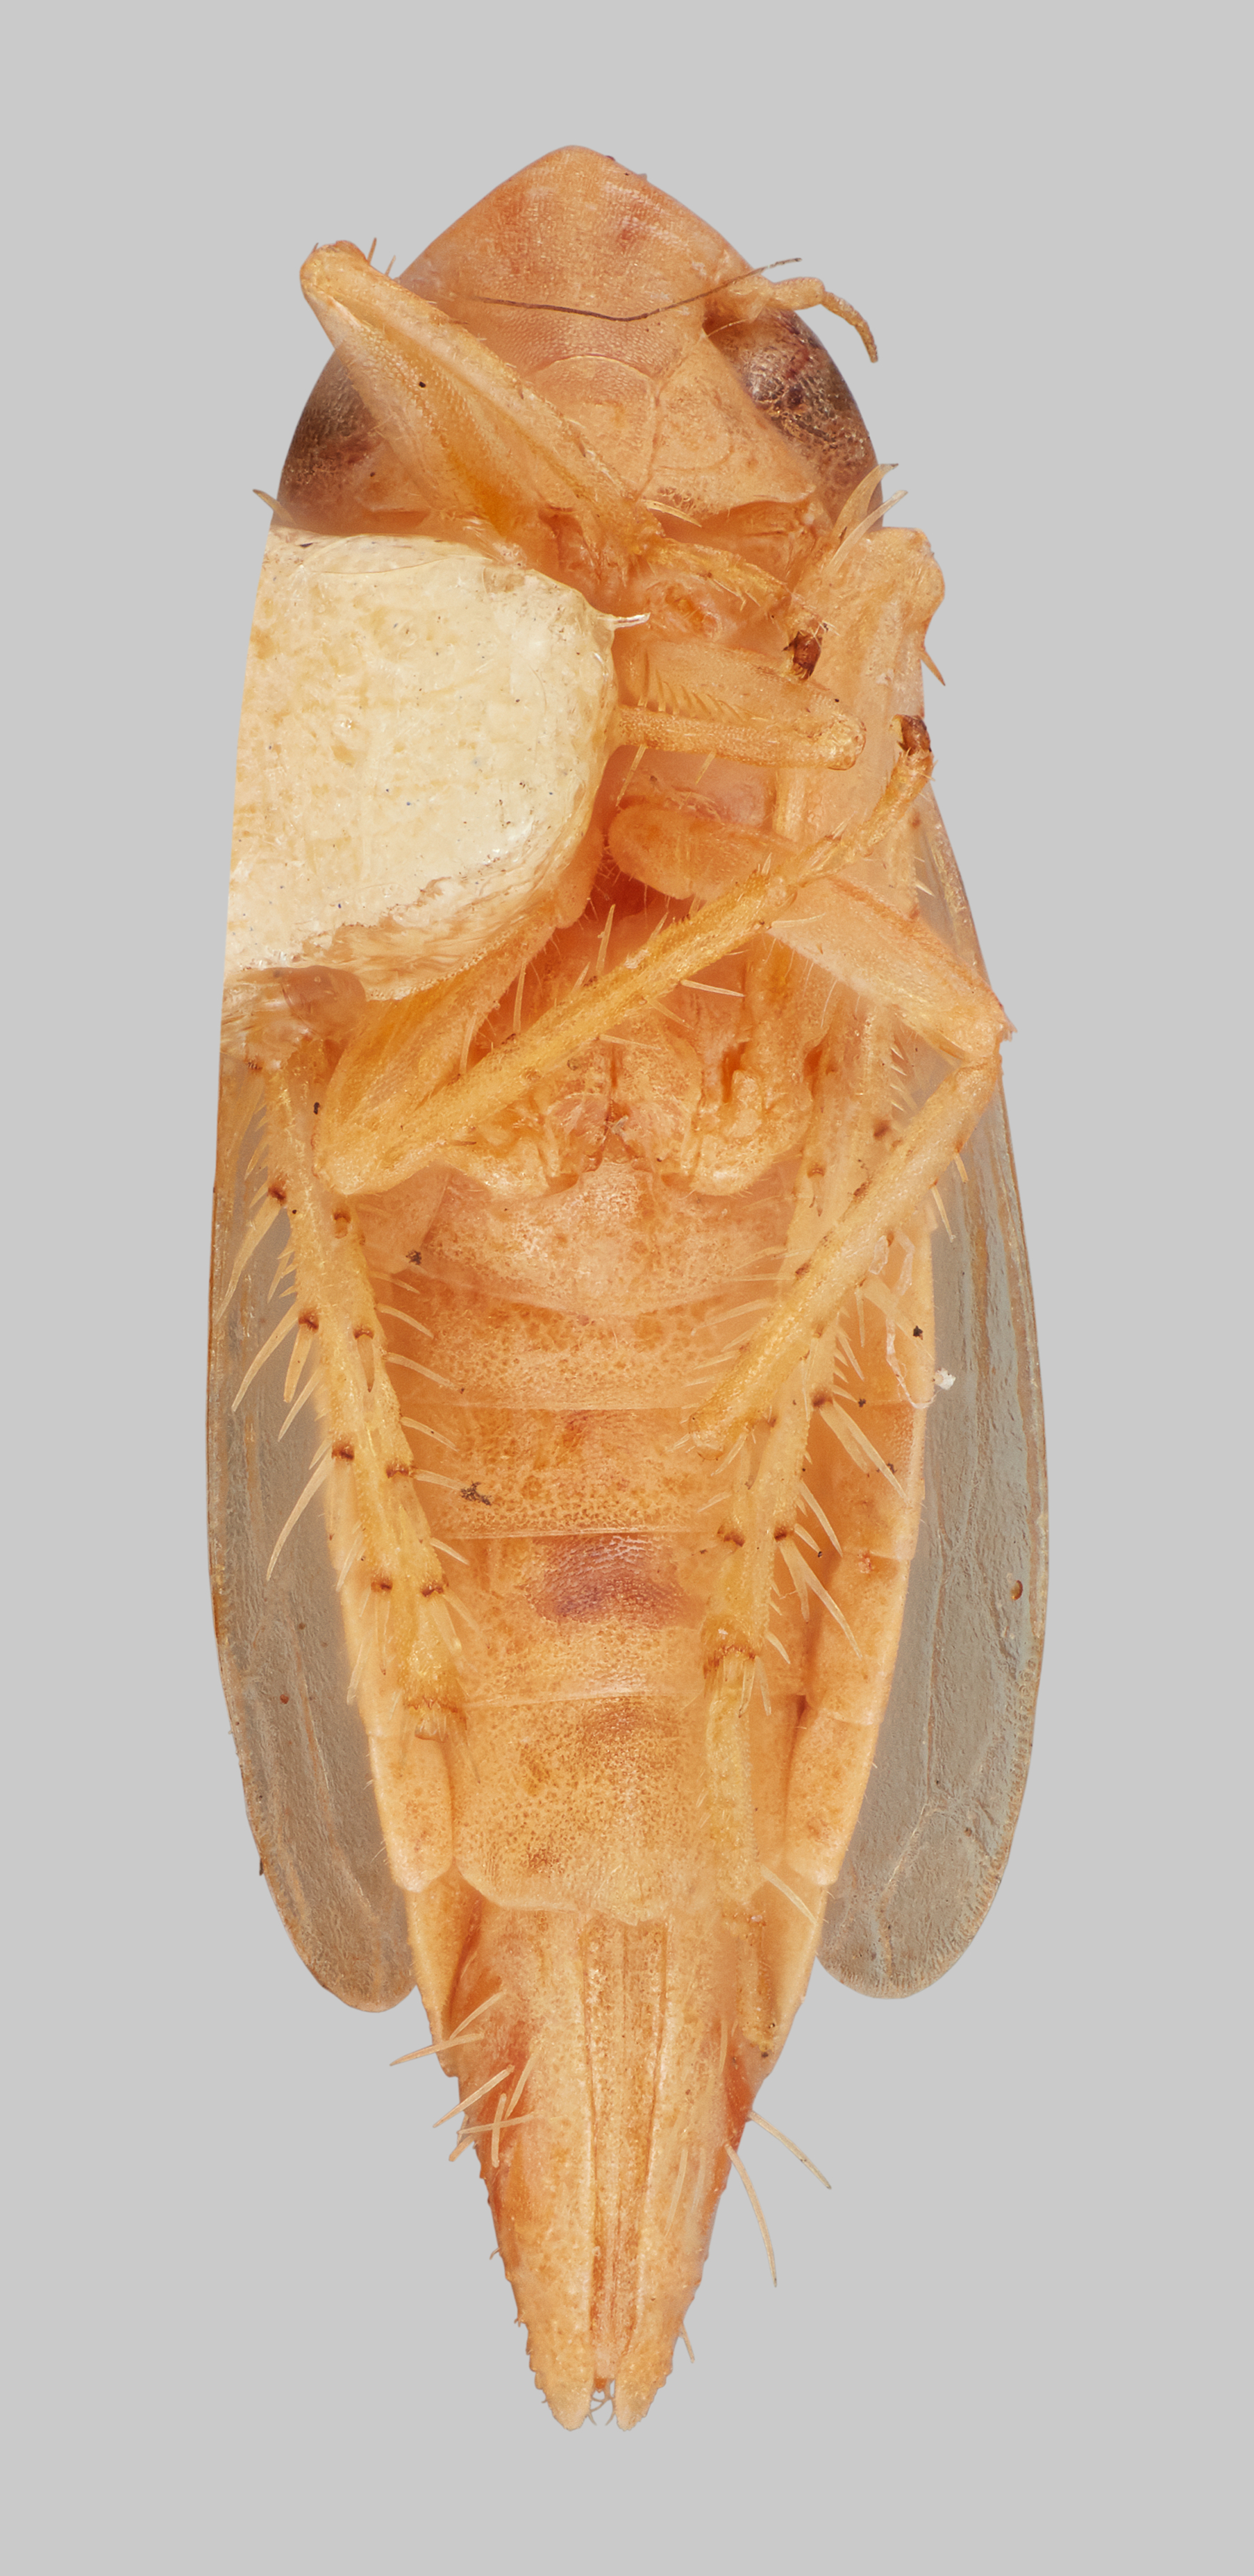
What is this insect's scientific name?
Cribrus plagus (also Laevicephalus shingwauki)
